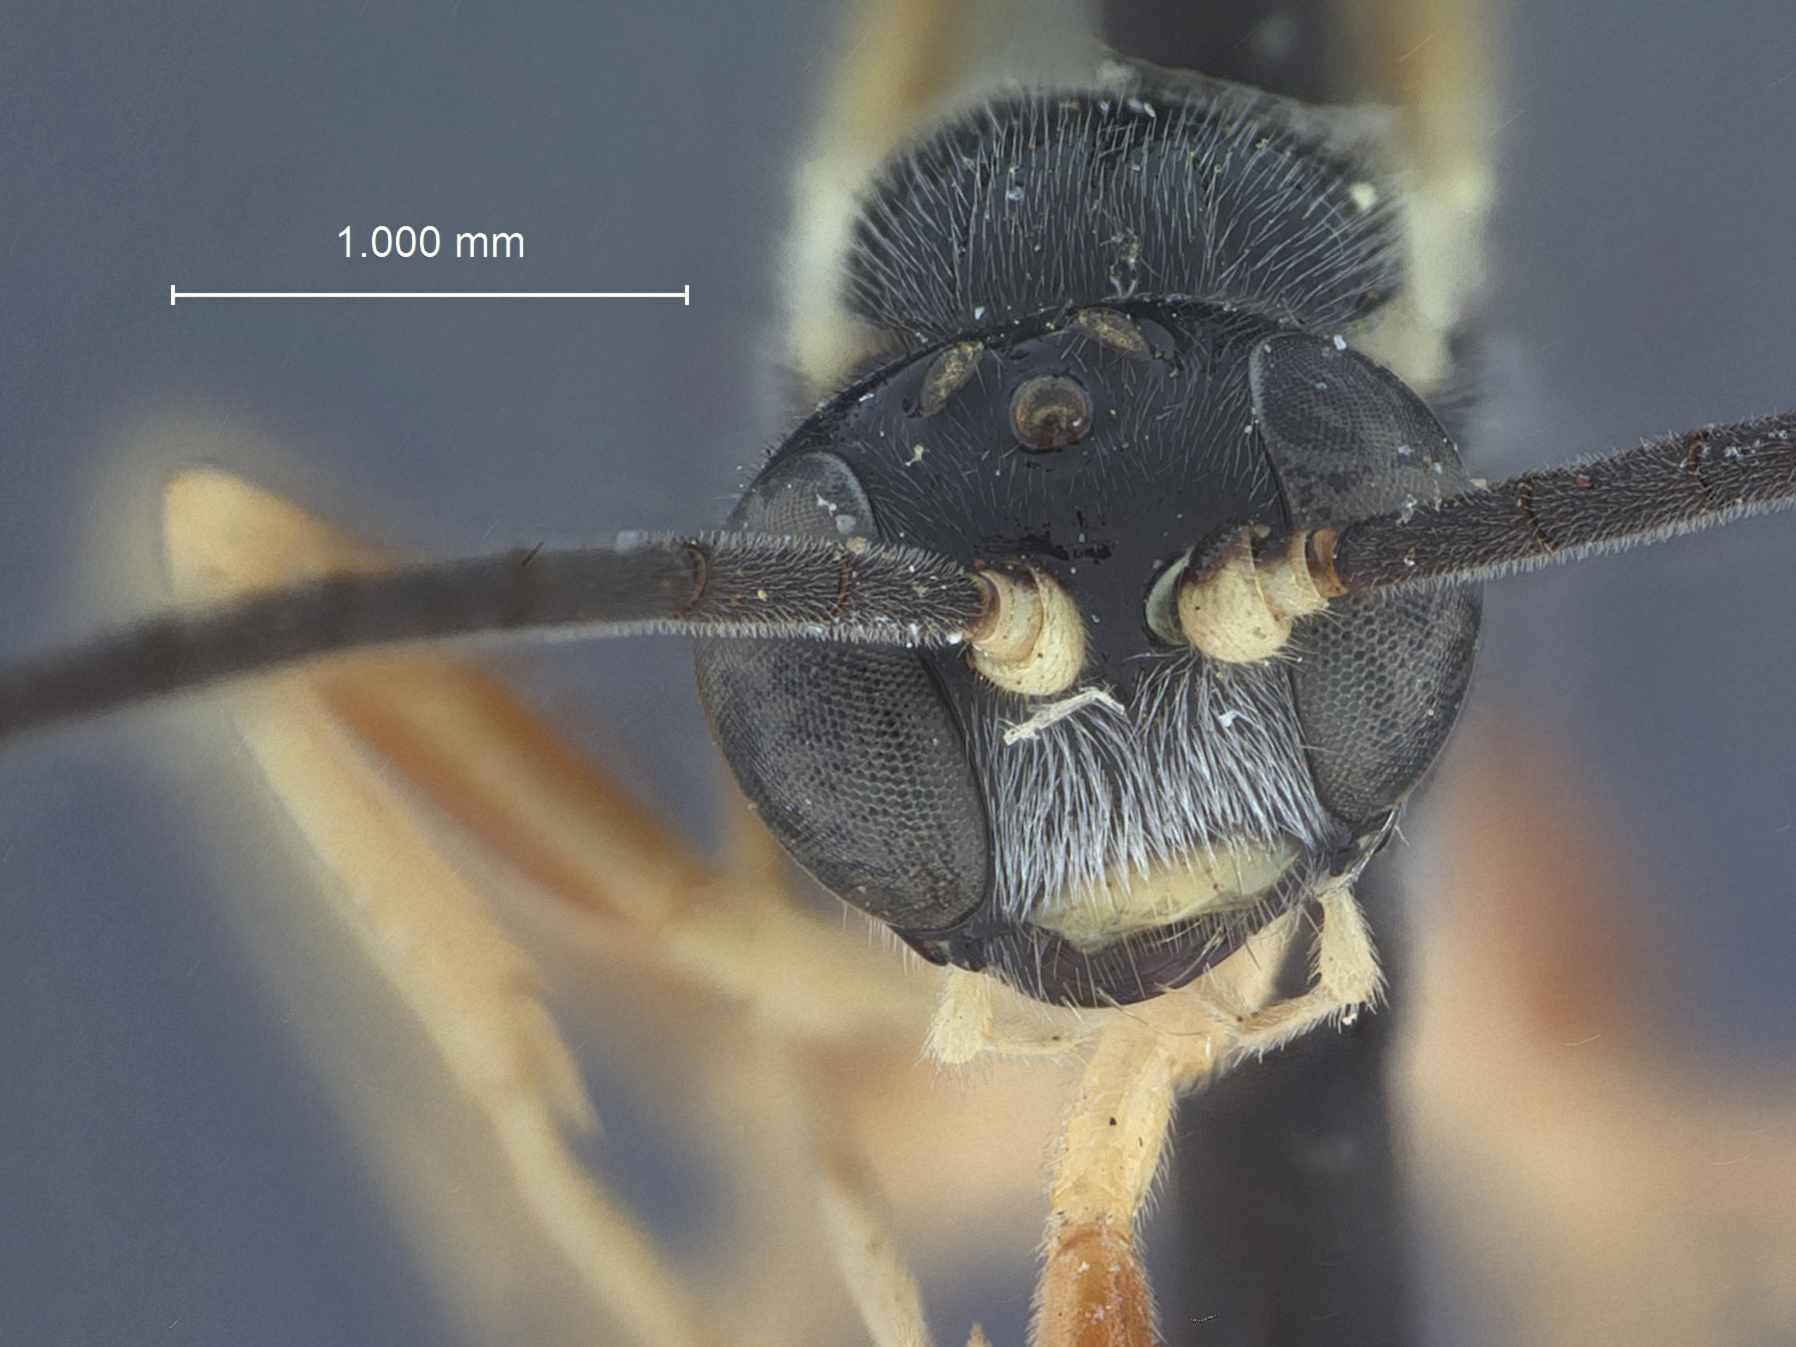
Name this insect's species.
Pimpla spatulata
